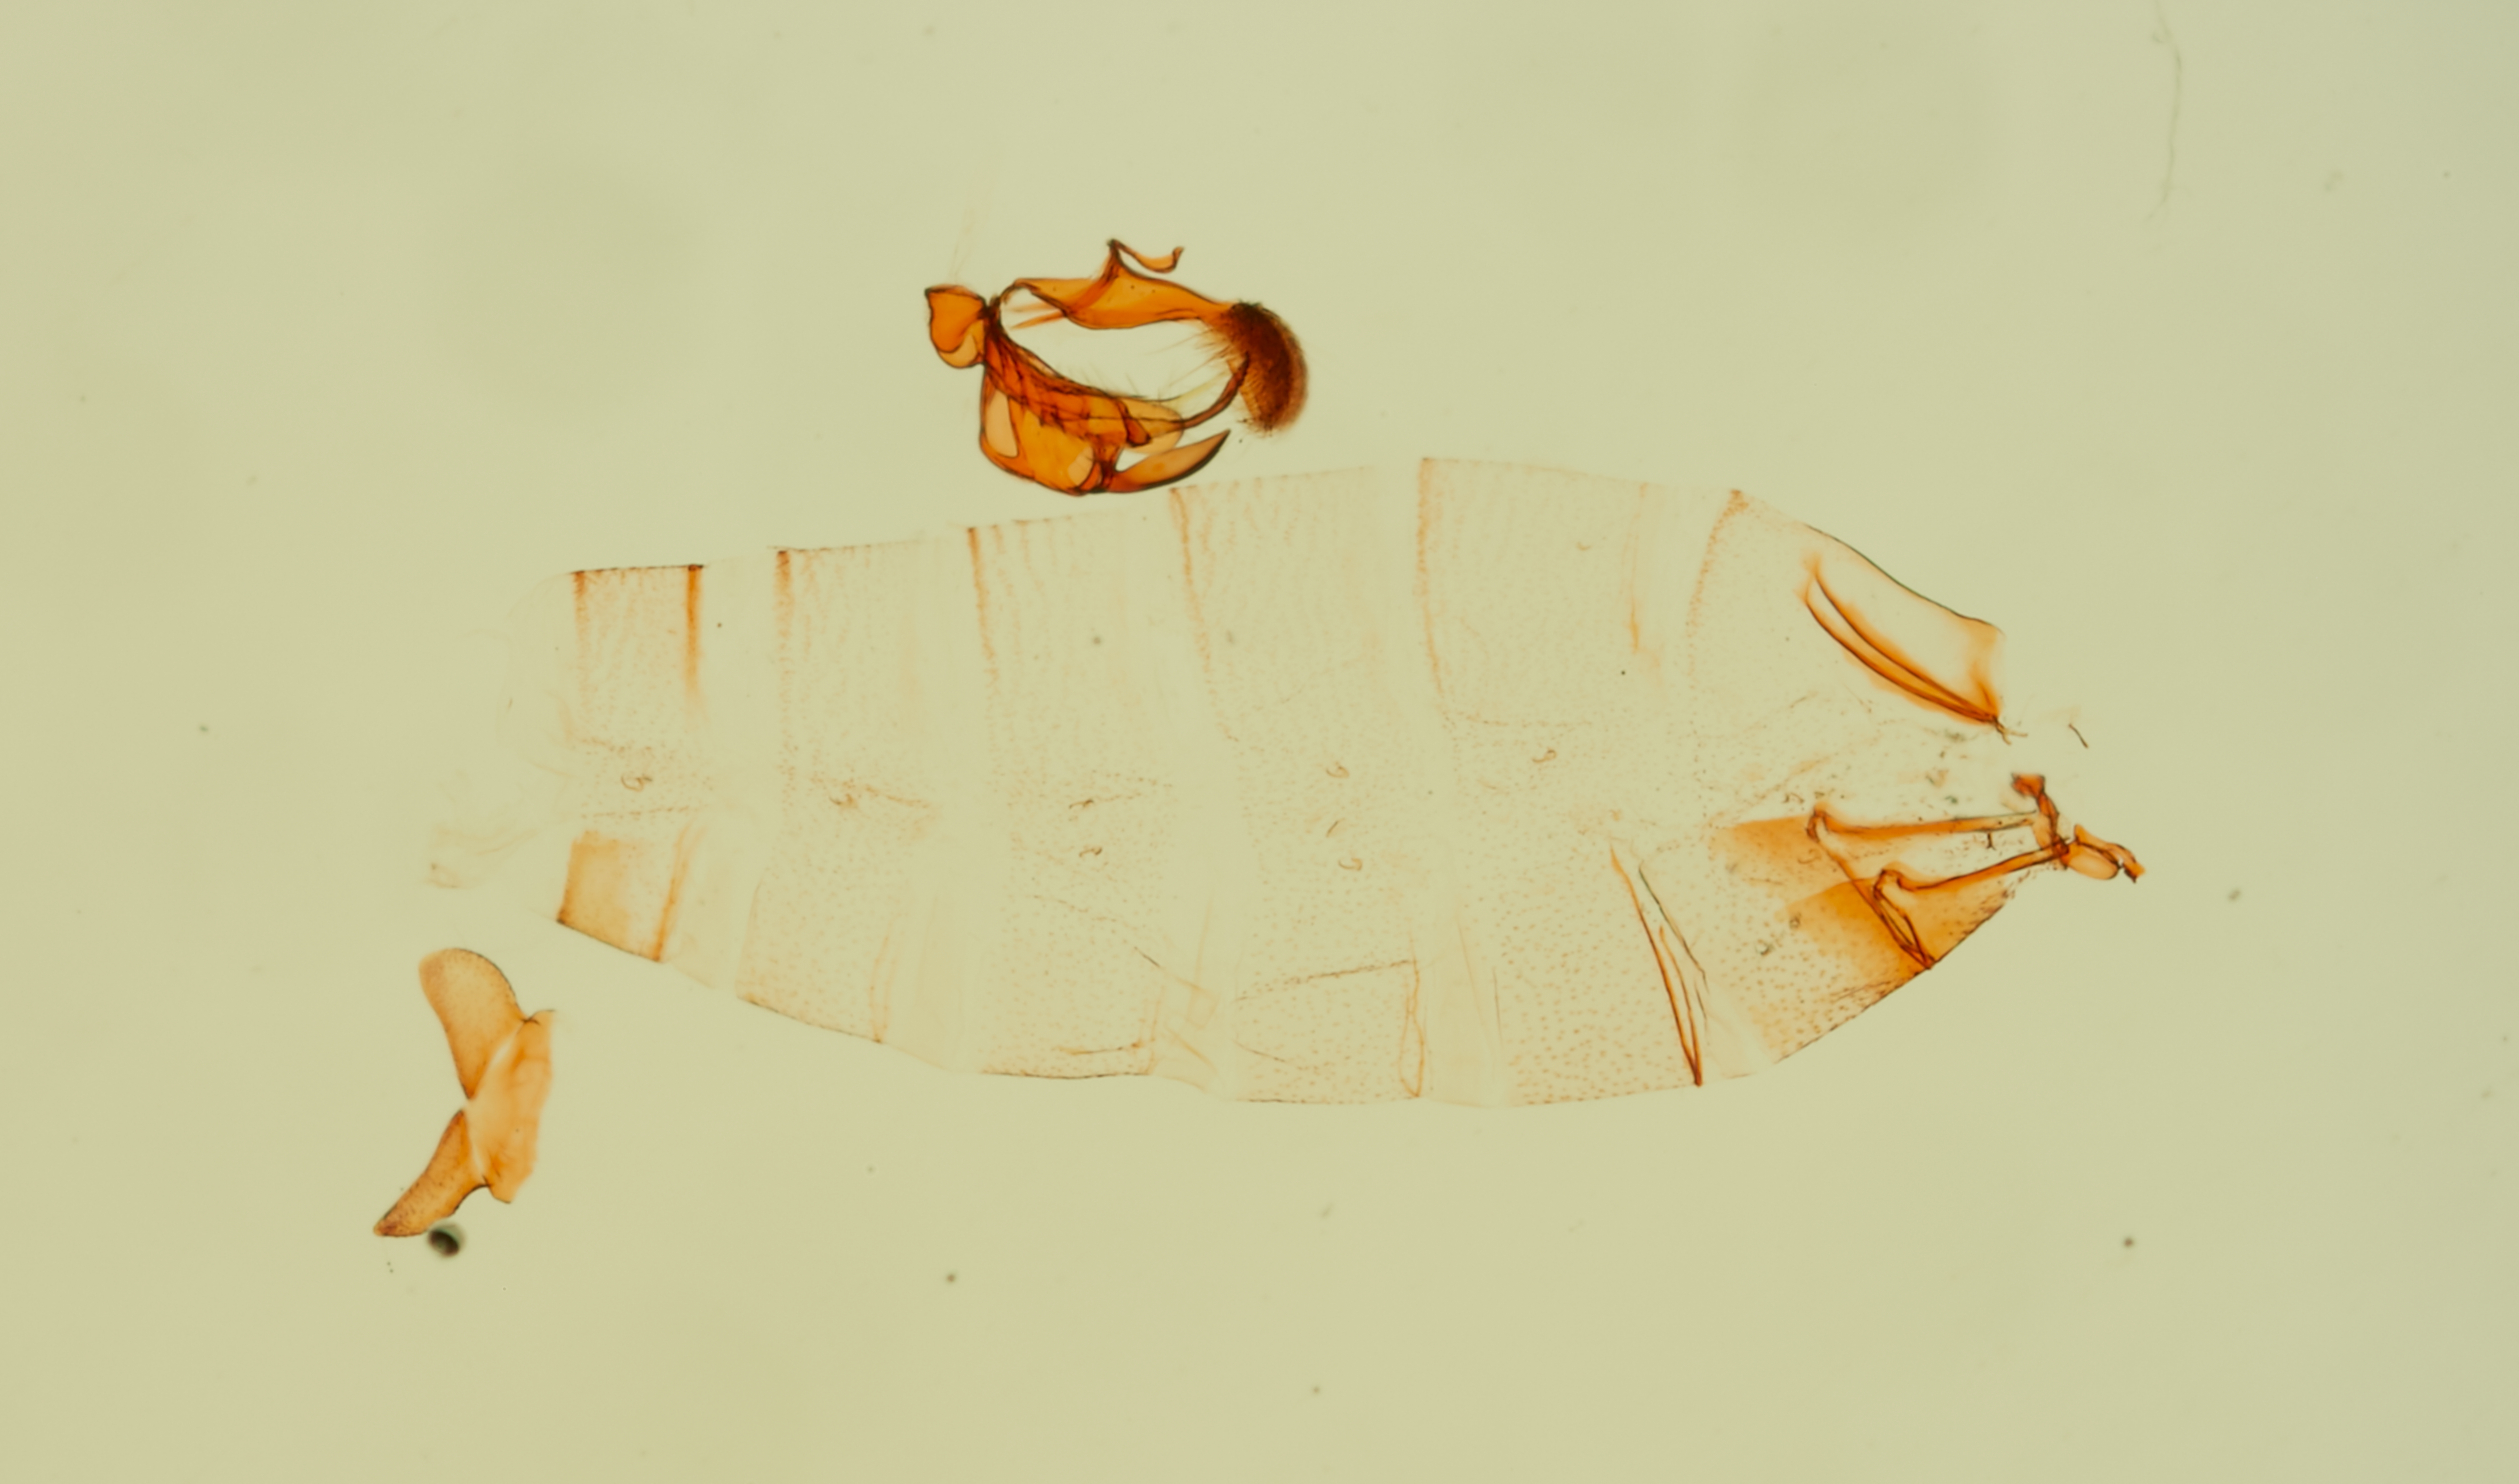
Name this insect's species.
Semolina leucotricha
